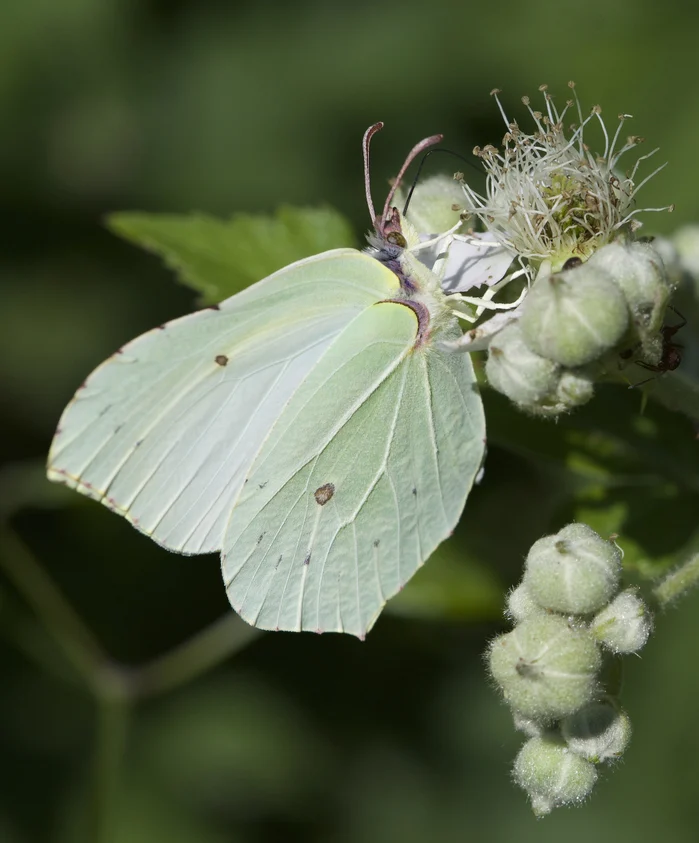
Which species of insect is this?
Gonepteryx rhamni
